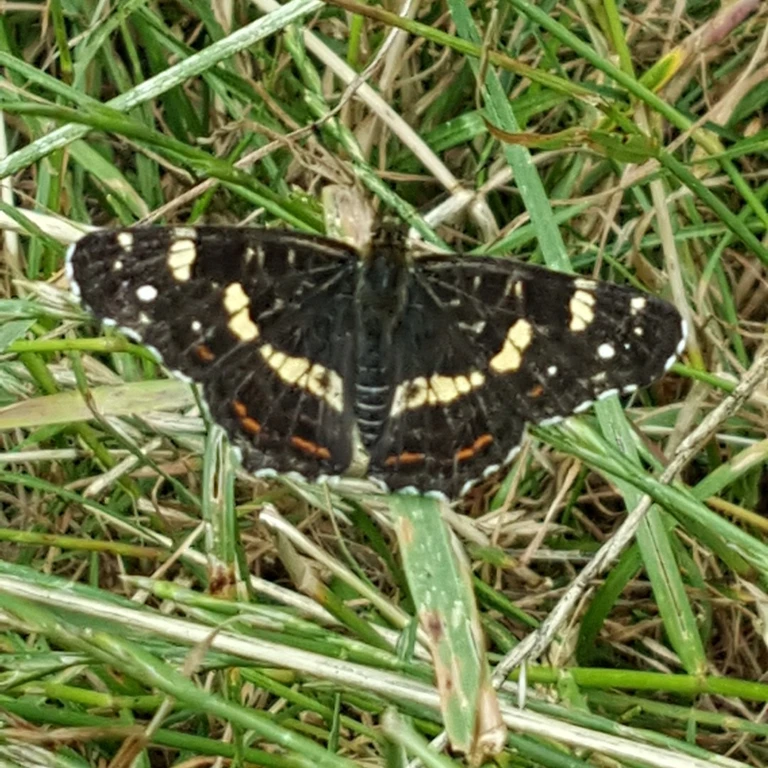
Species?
Araschnia levana
